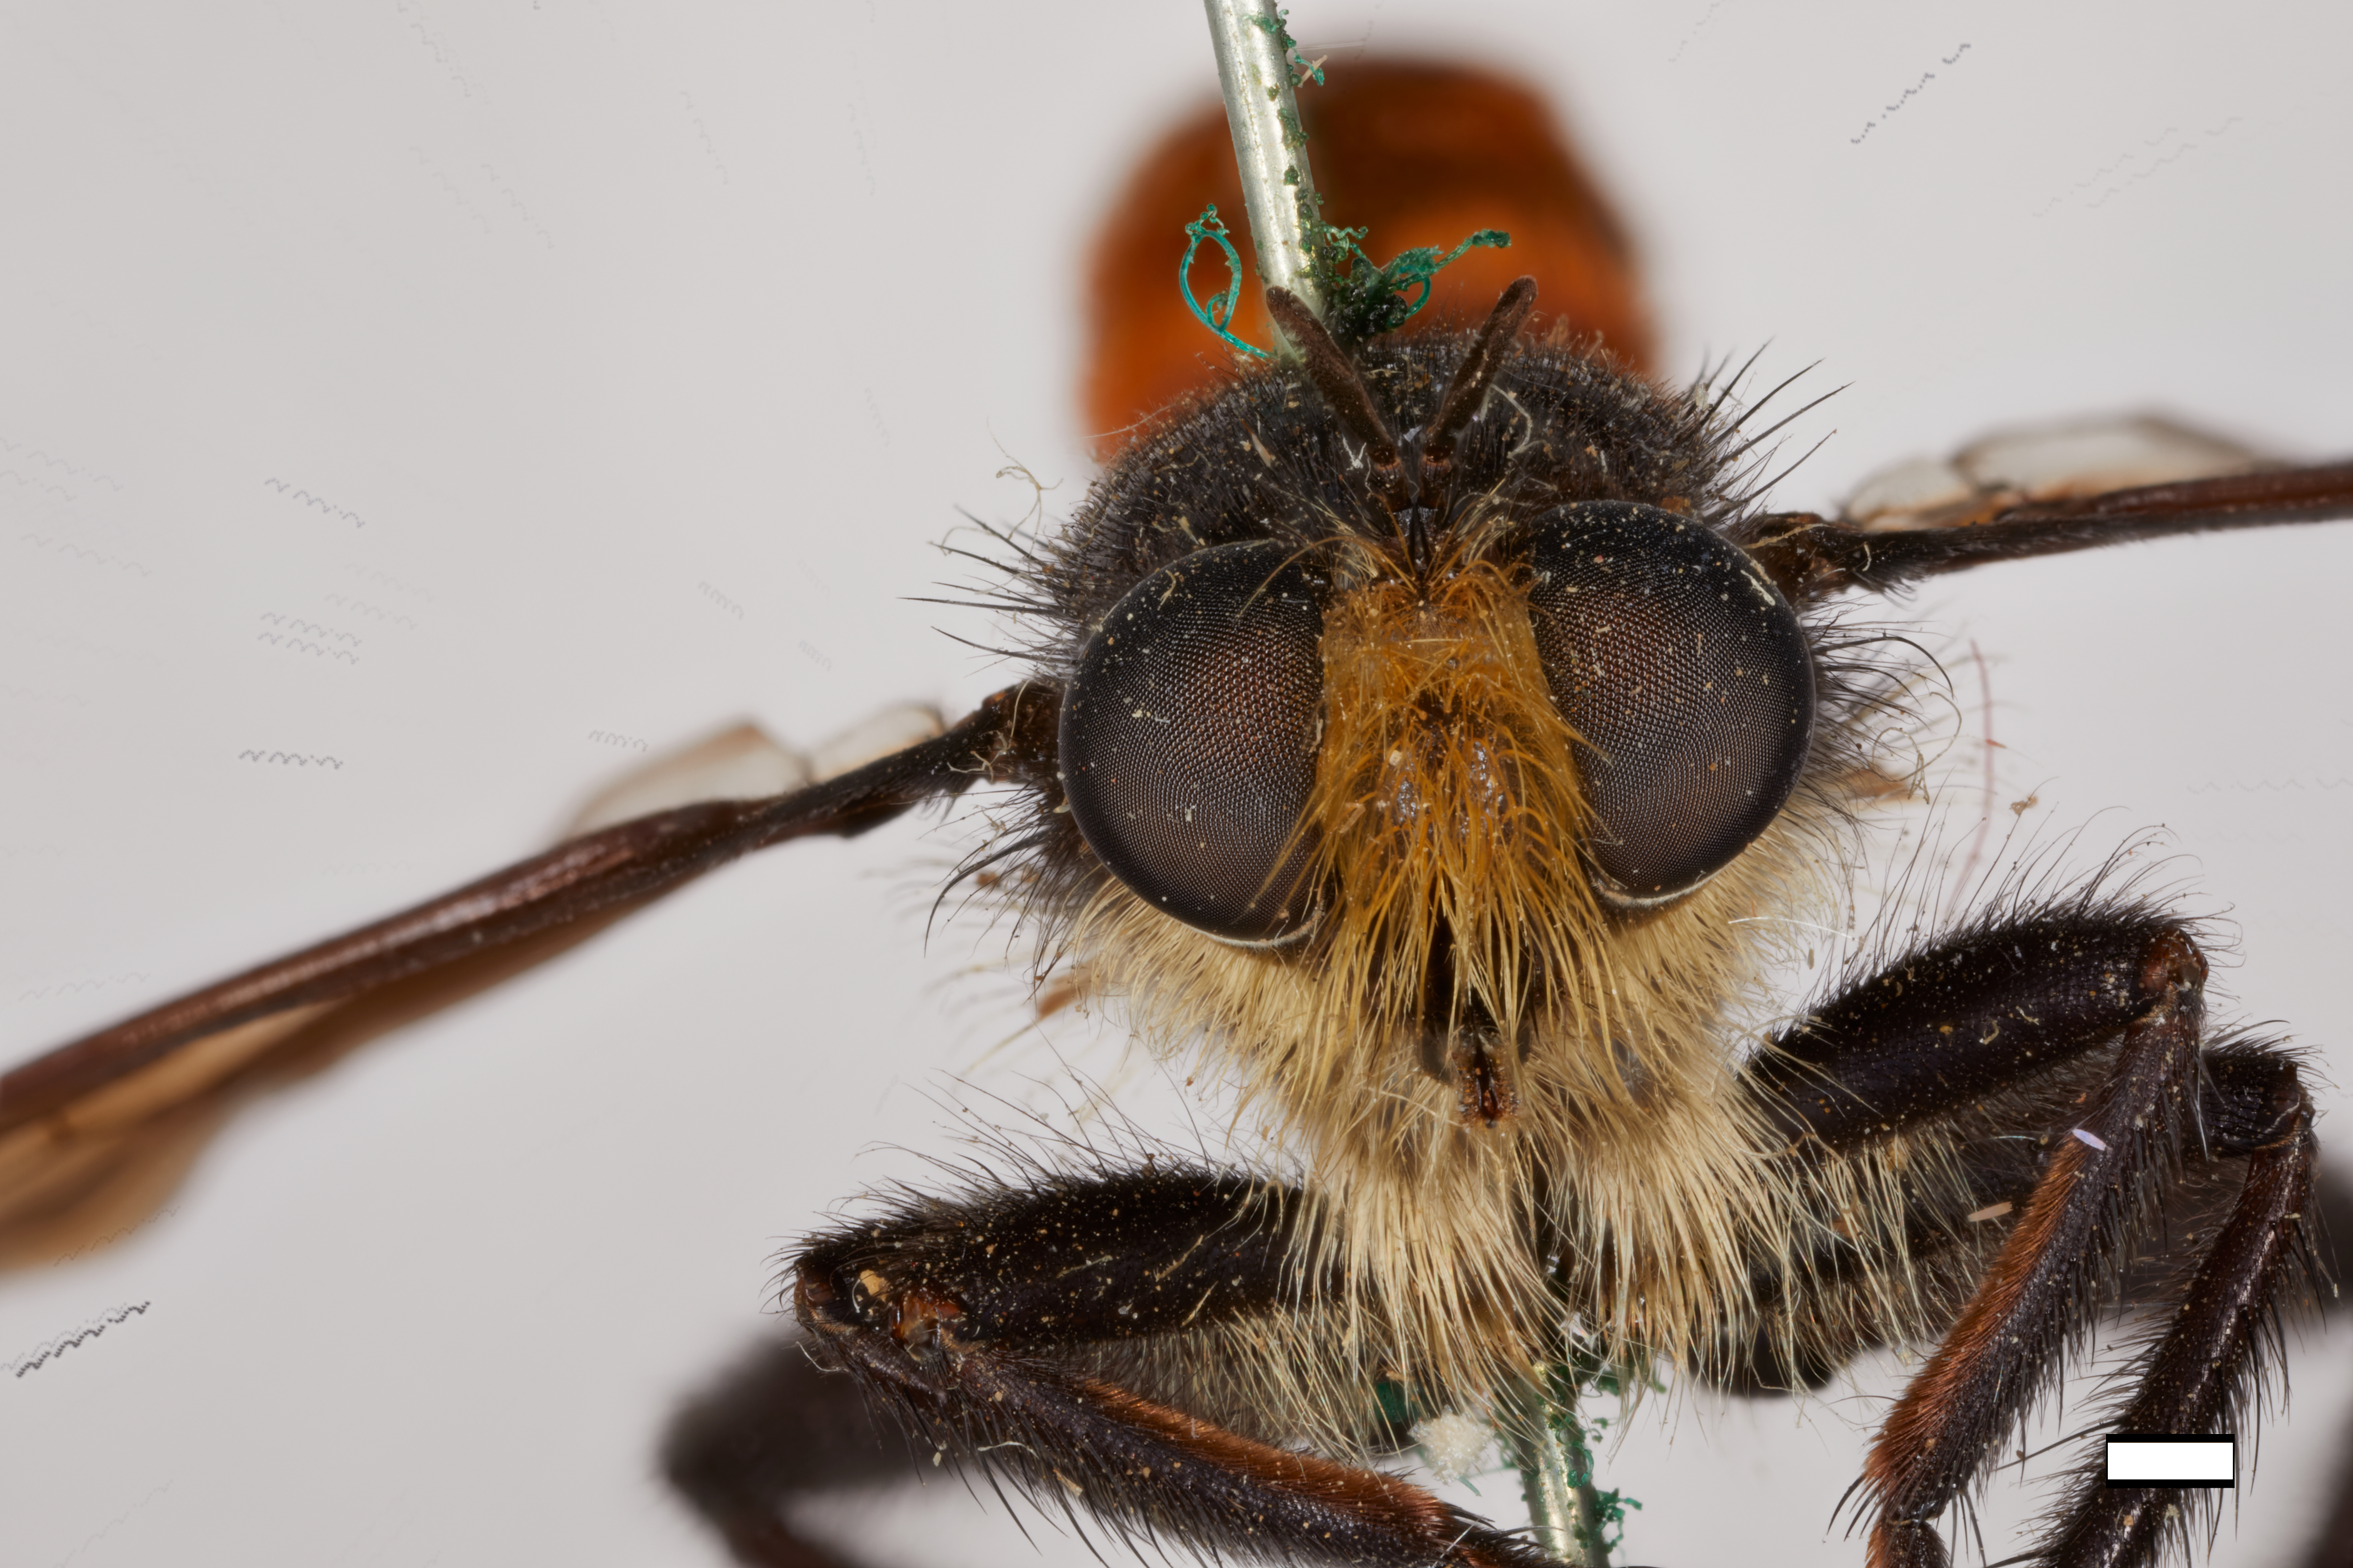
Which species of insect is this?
Laphria trux
